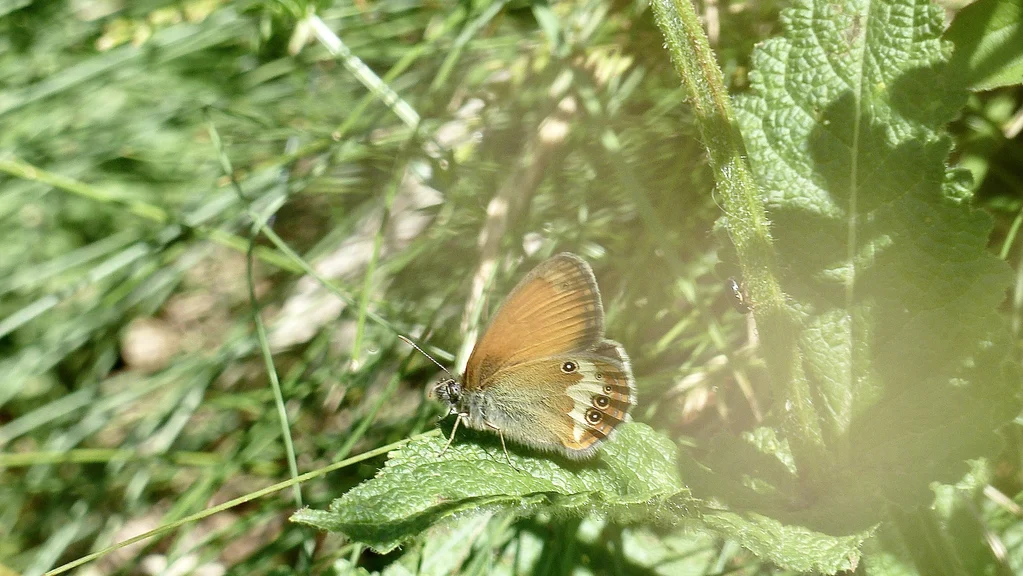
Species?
Coenonympha arcania
